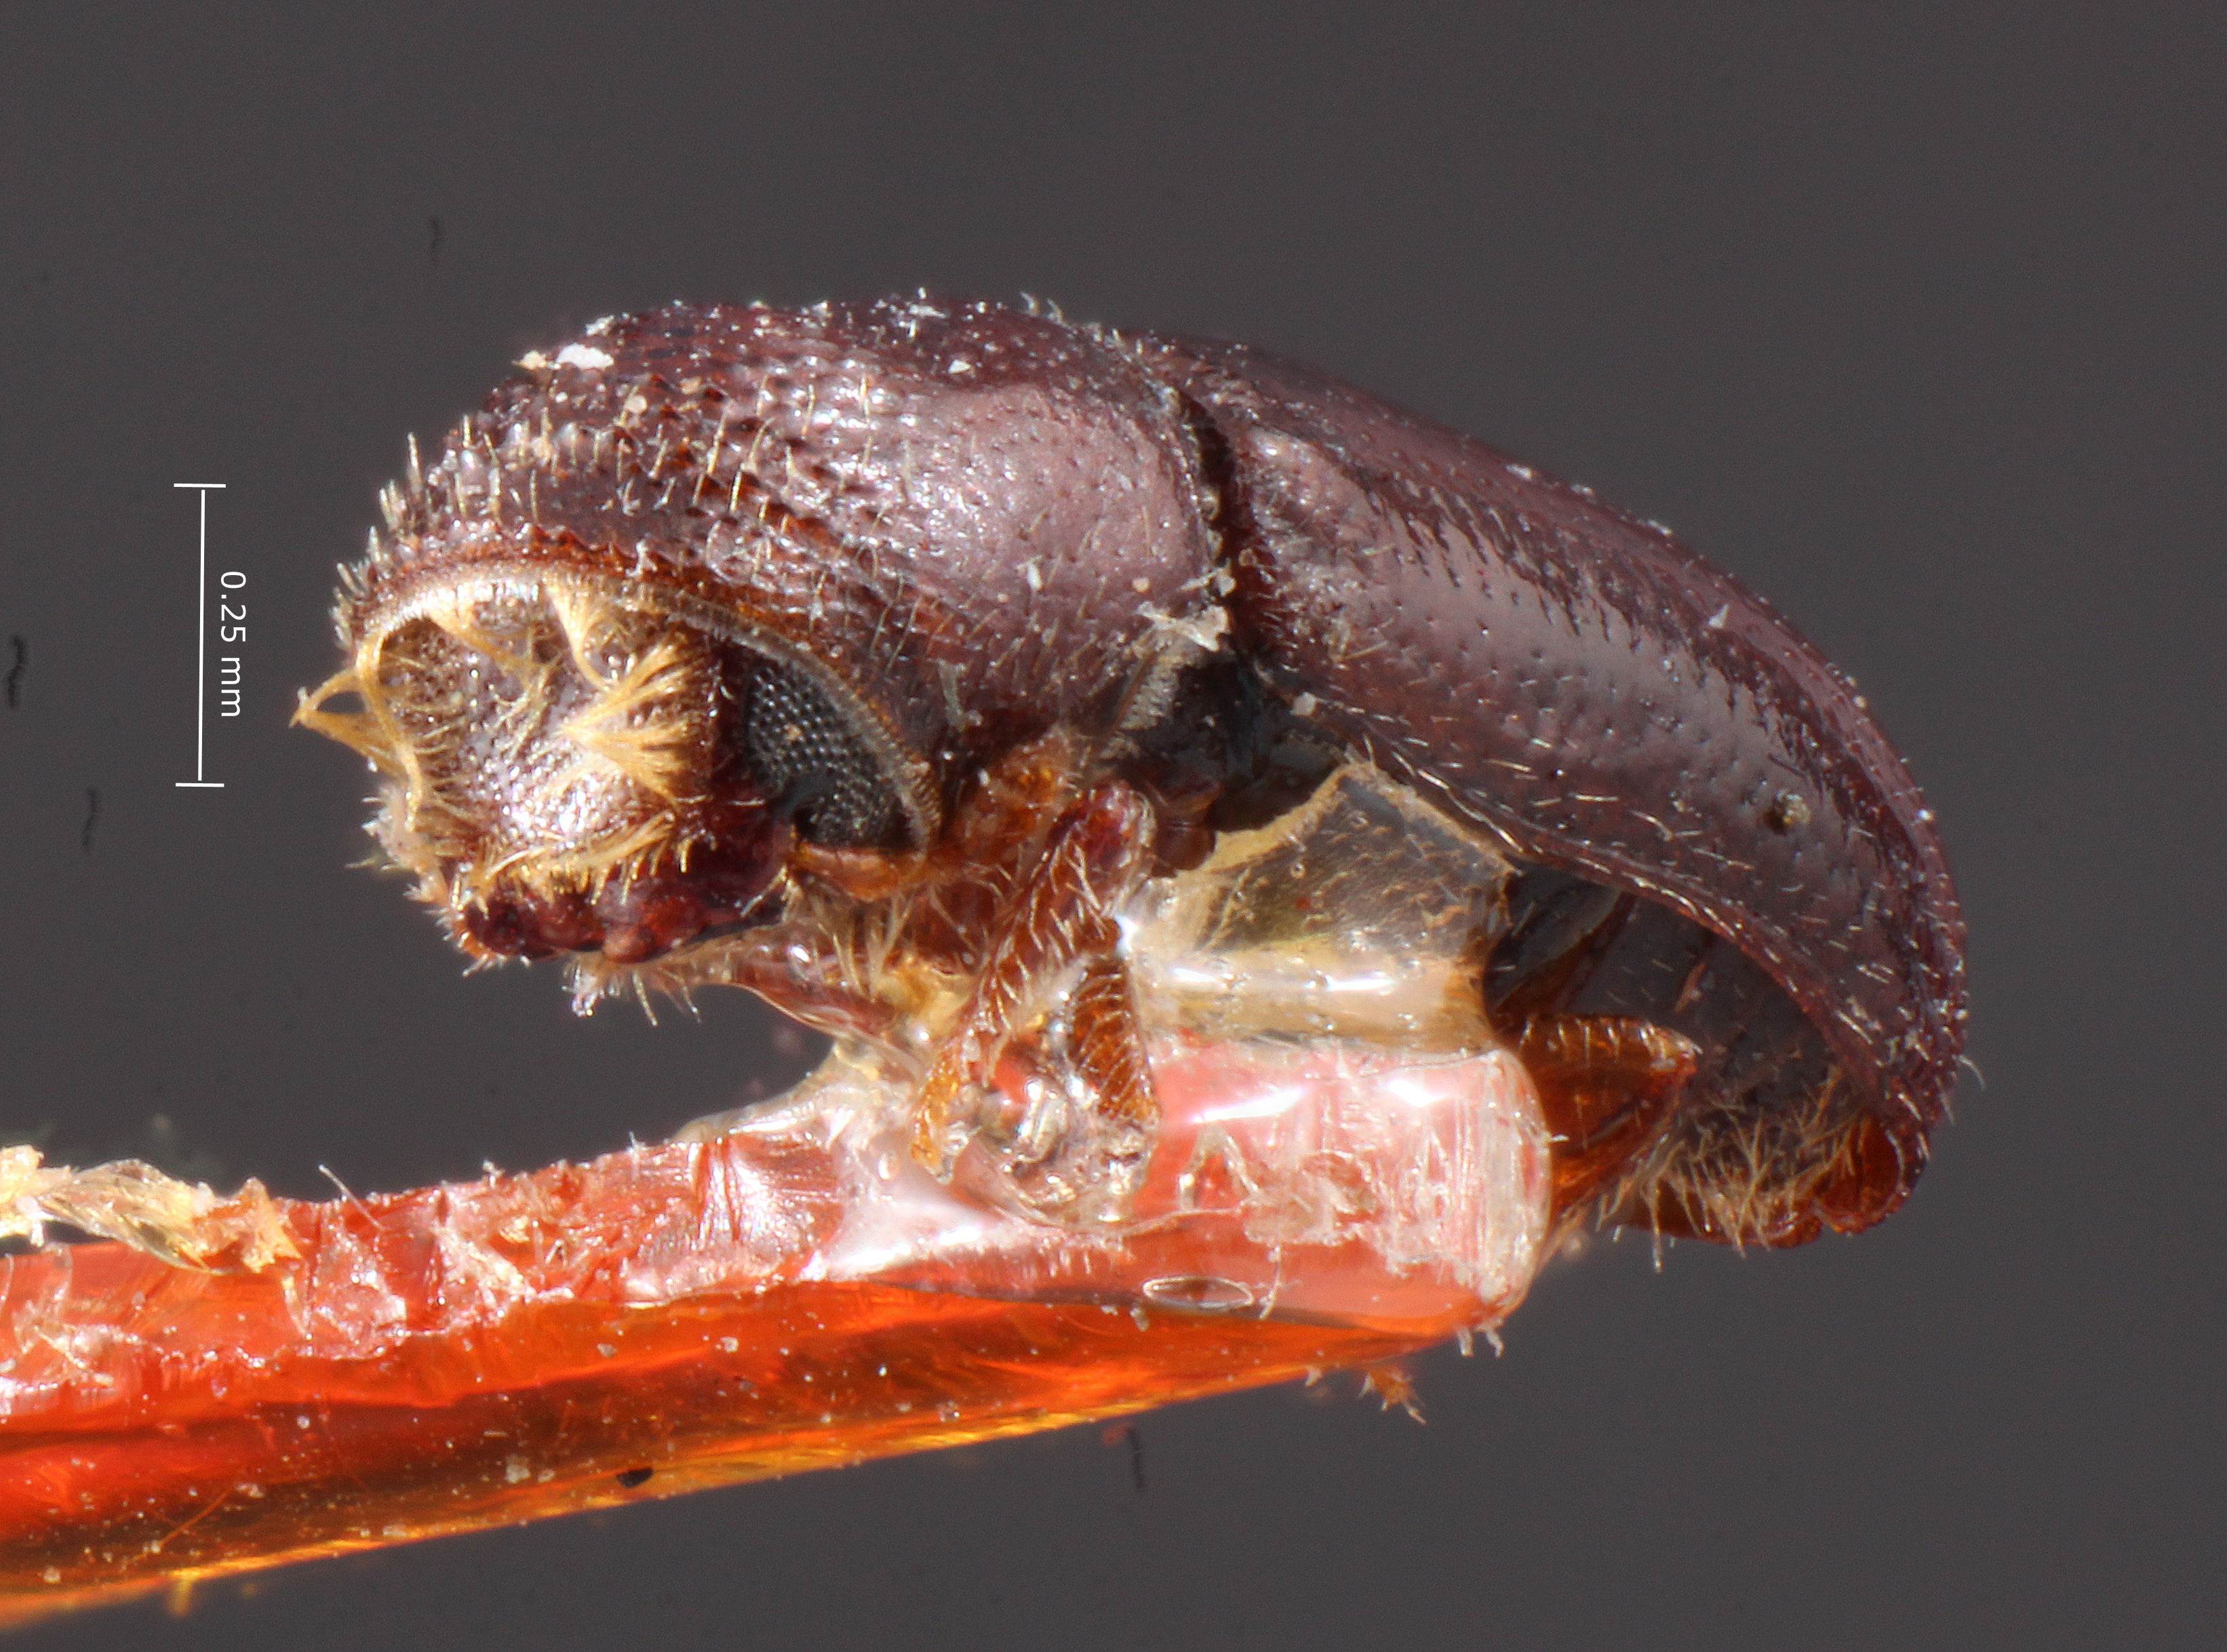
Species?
Pityophthorus hubbardi
